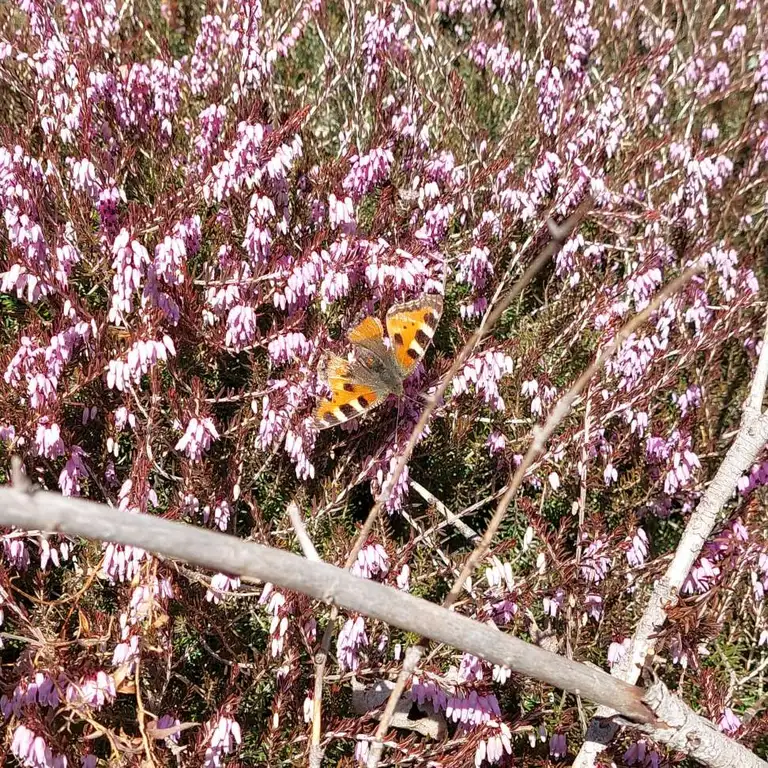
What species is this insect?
Aglais urticae
